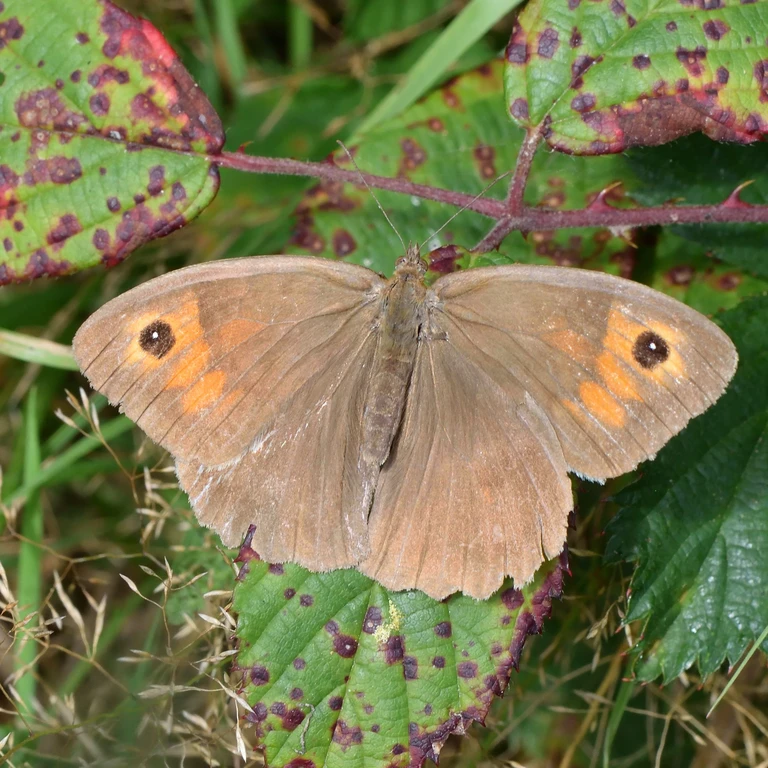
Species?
Maniola jurtina
